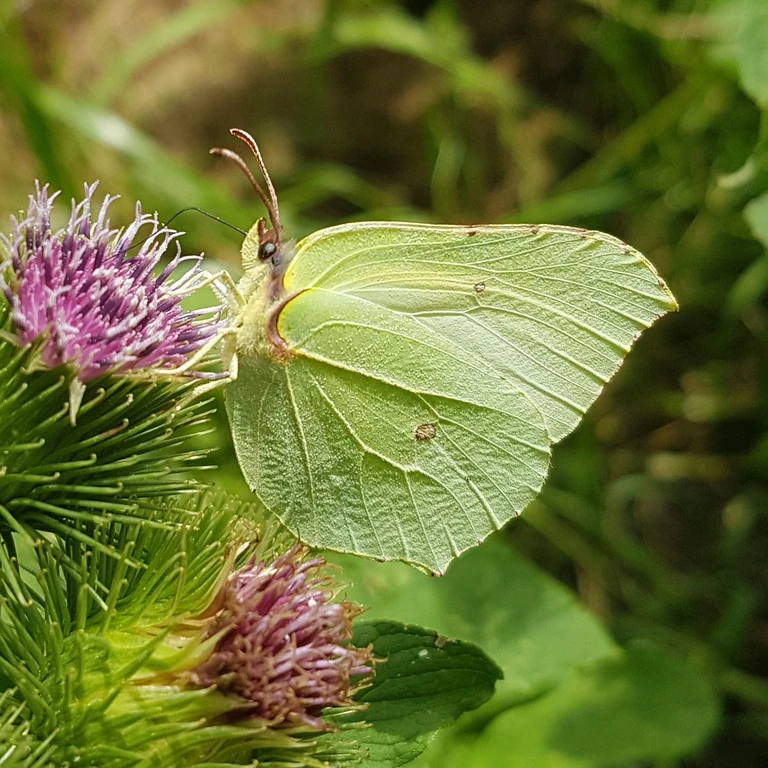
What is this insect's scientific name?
Gonepteryx rhamni
